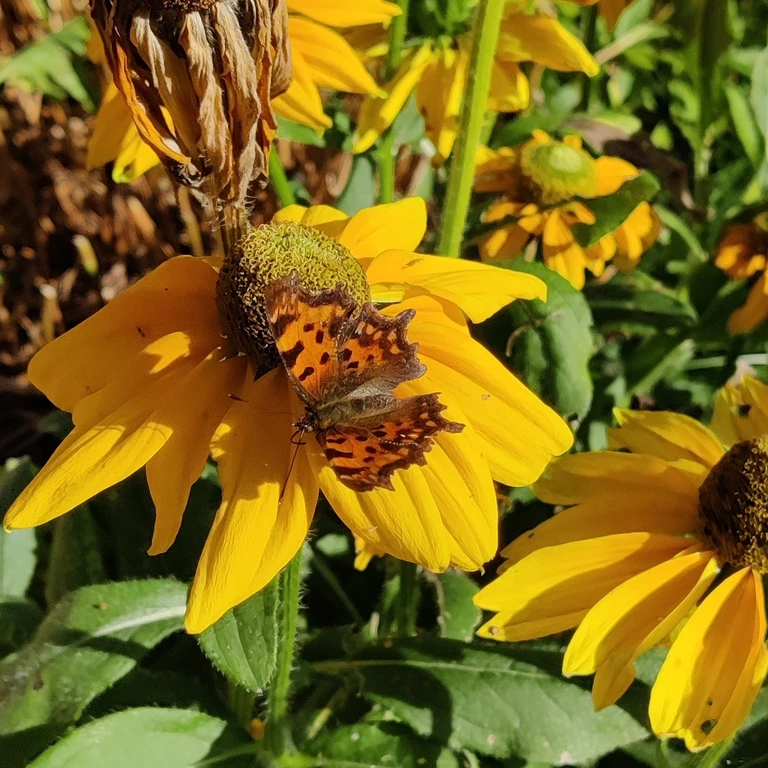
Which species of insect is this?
Polygonia c-album
